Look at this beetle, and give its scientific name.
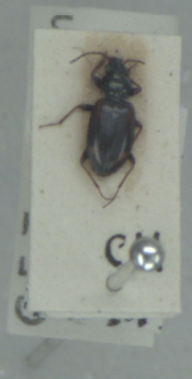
Bembidion bruxellense
